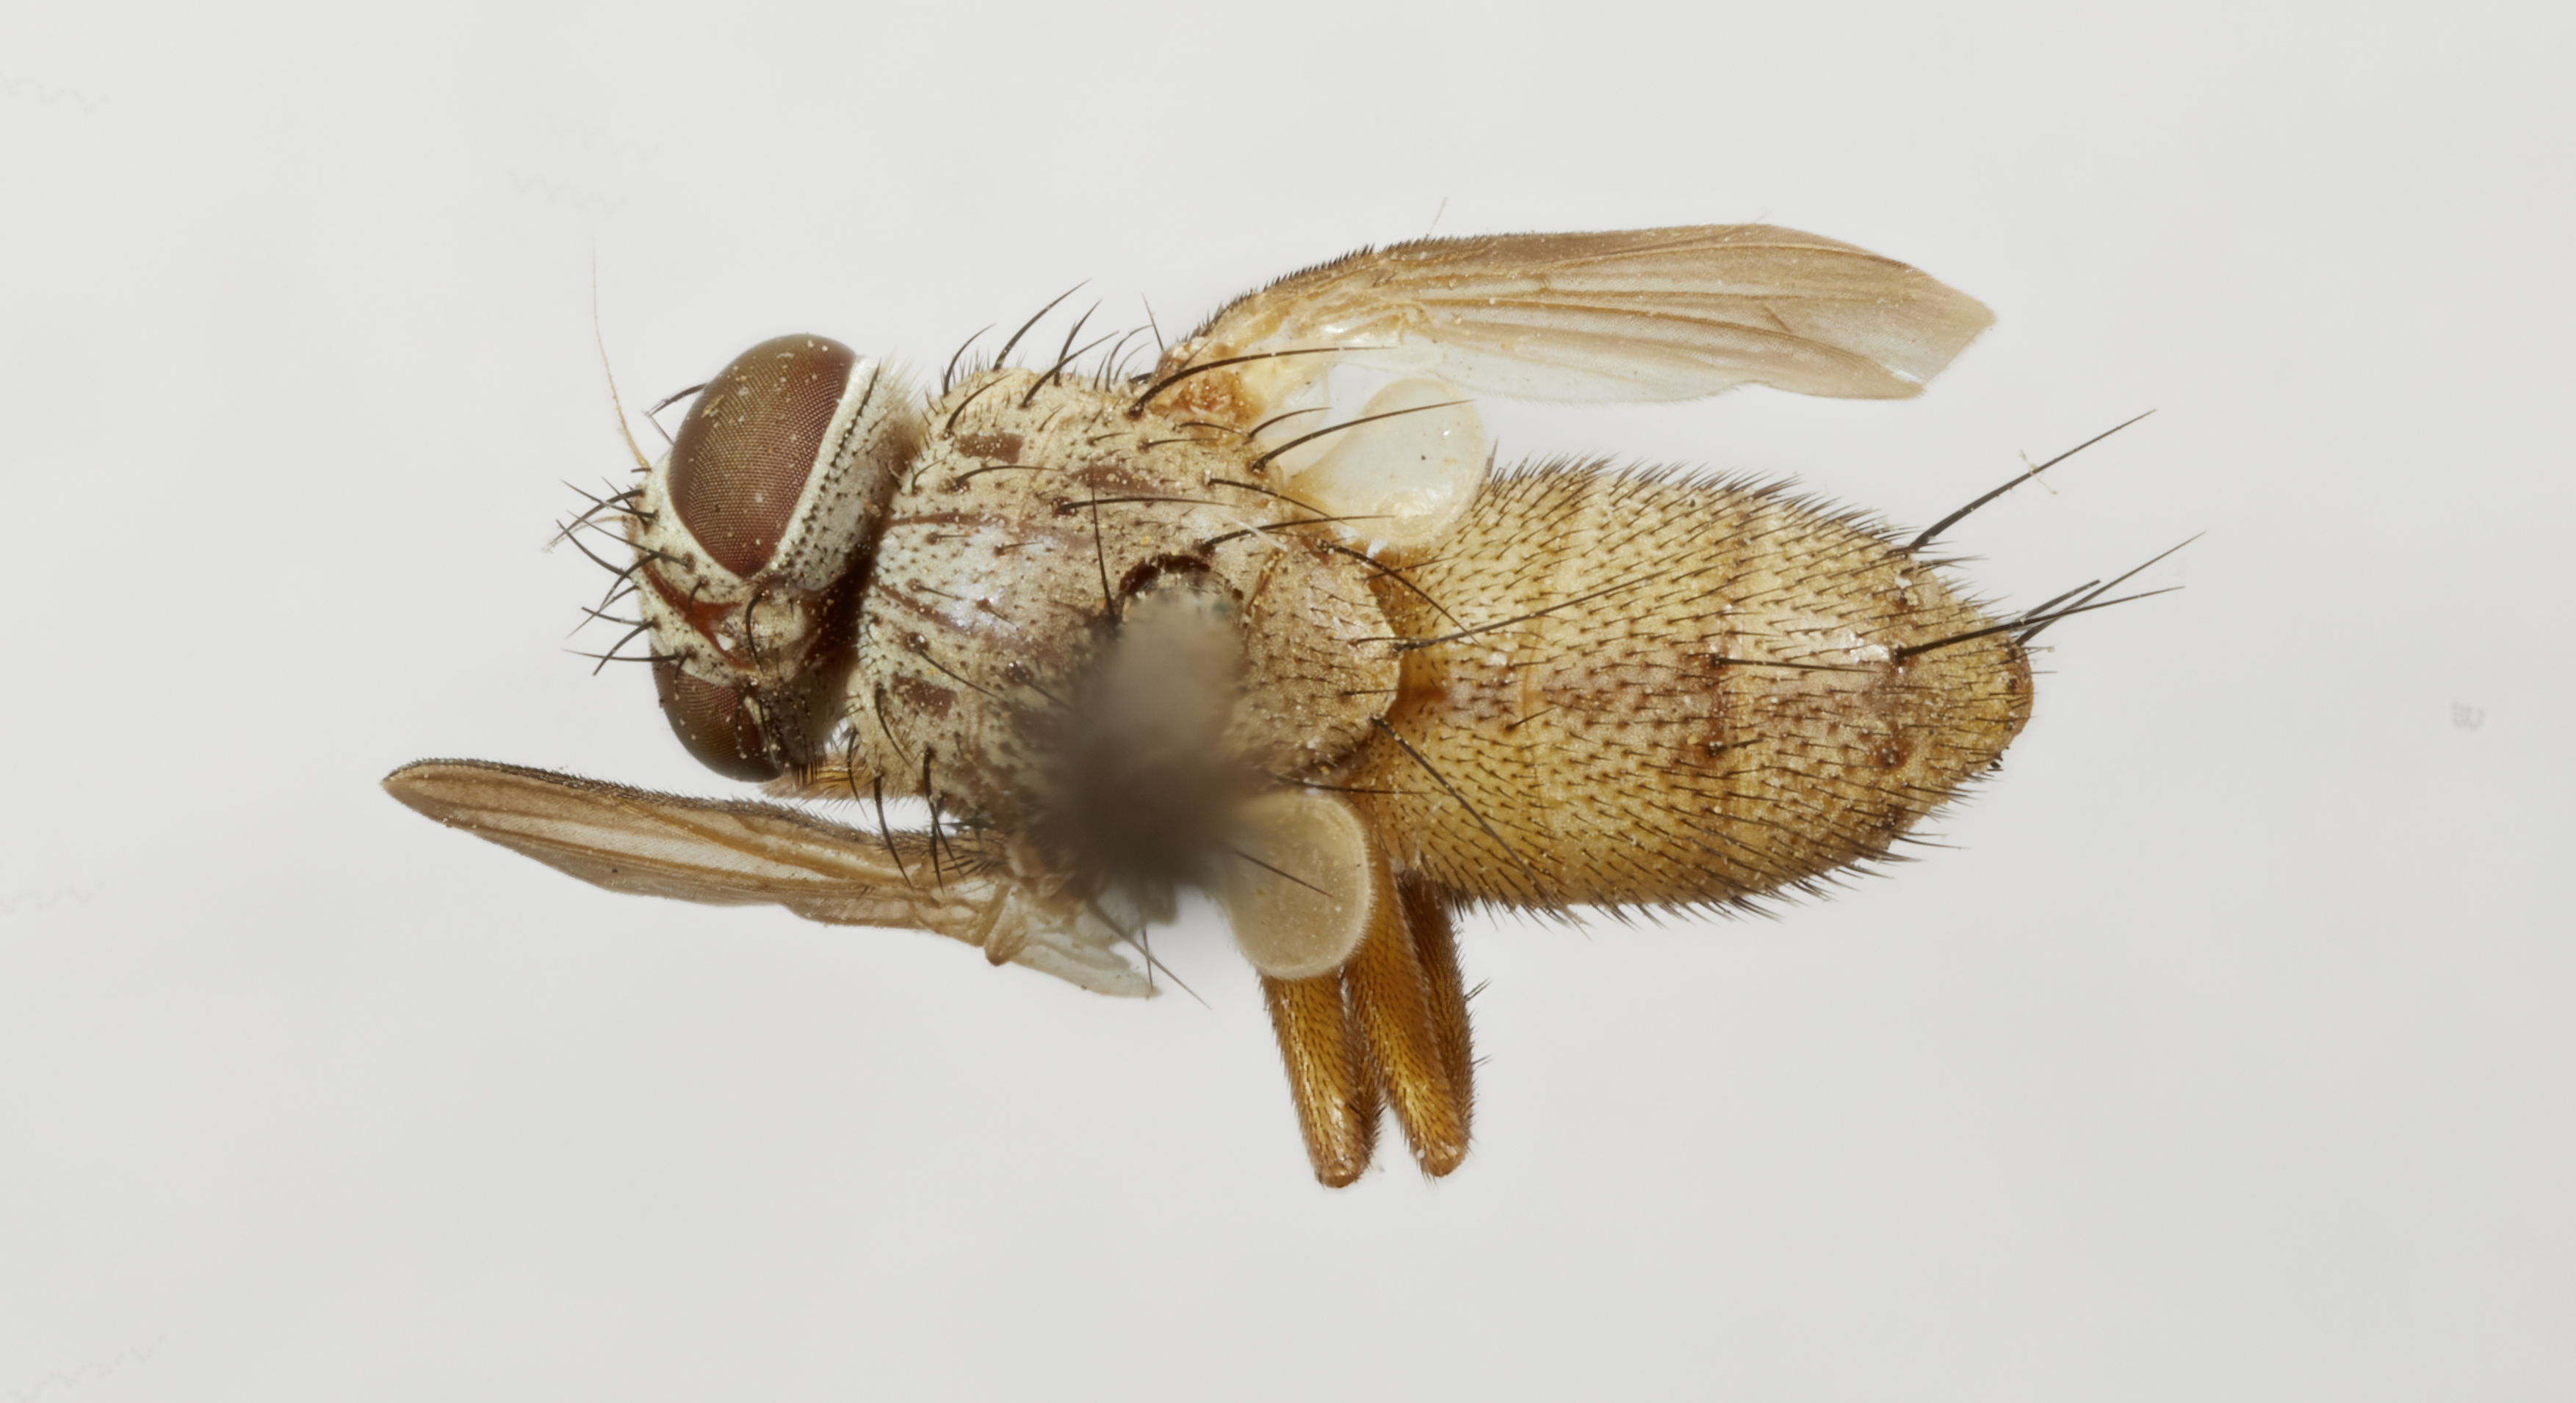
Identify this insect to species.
Ophirion mirabile
